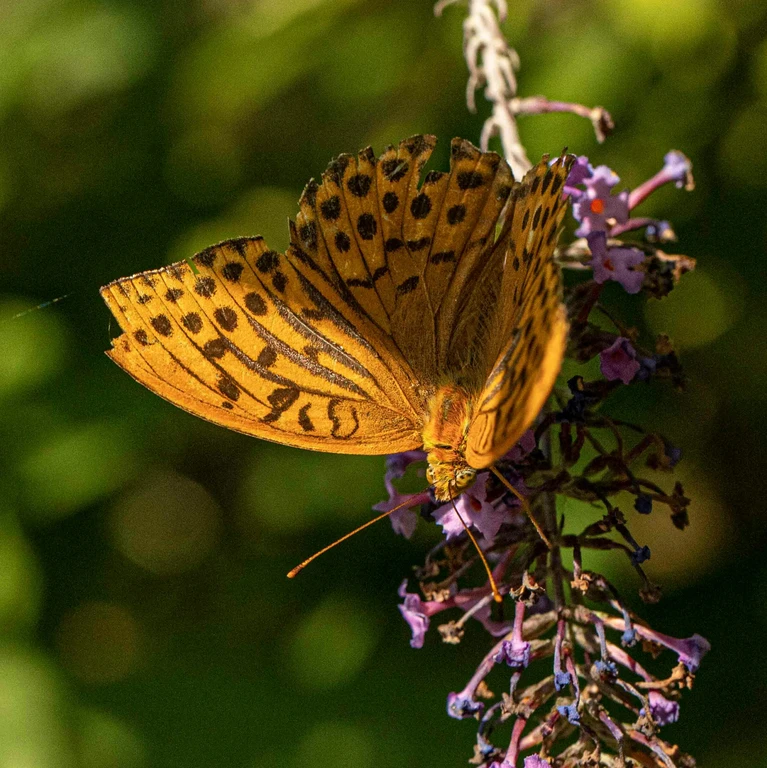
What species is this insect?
Argynnis paphia
